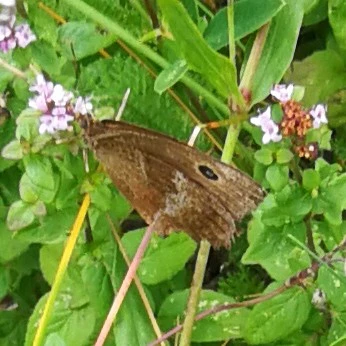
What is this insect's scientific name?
Minois dryas
